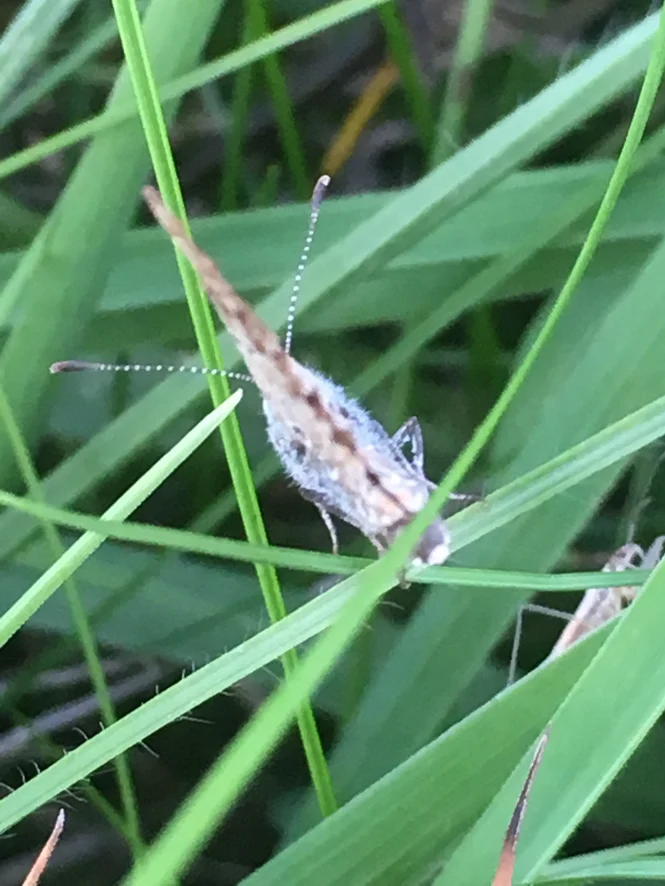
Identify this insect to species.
Polyommatus icarus
